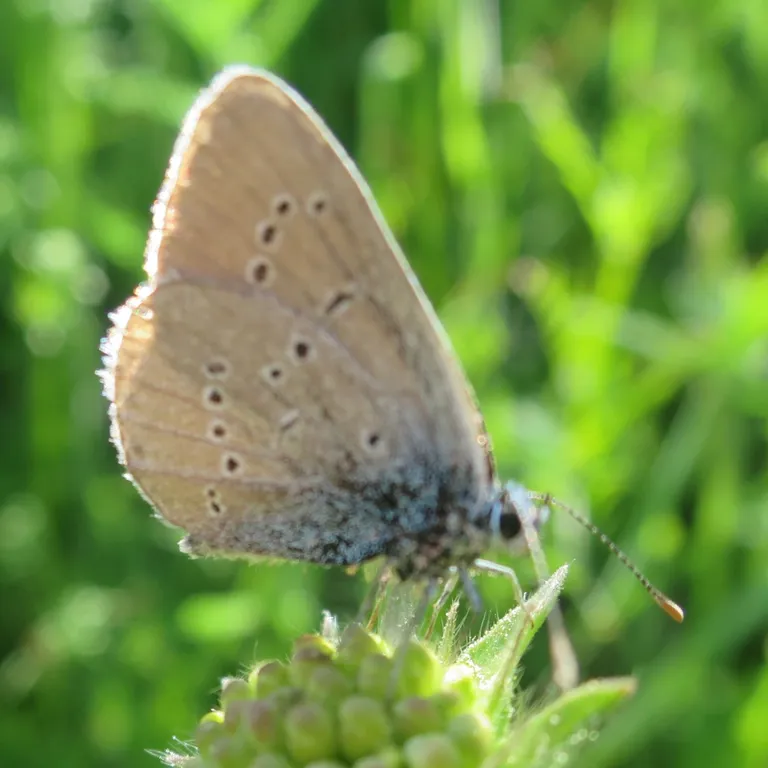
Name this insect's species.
Cyaniris semiargus
